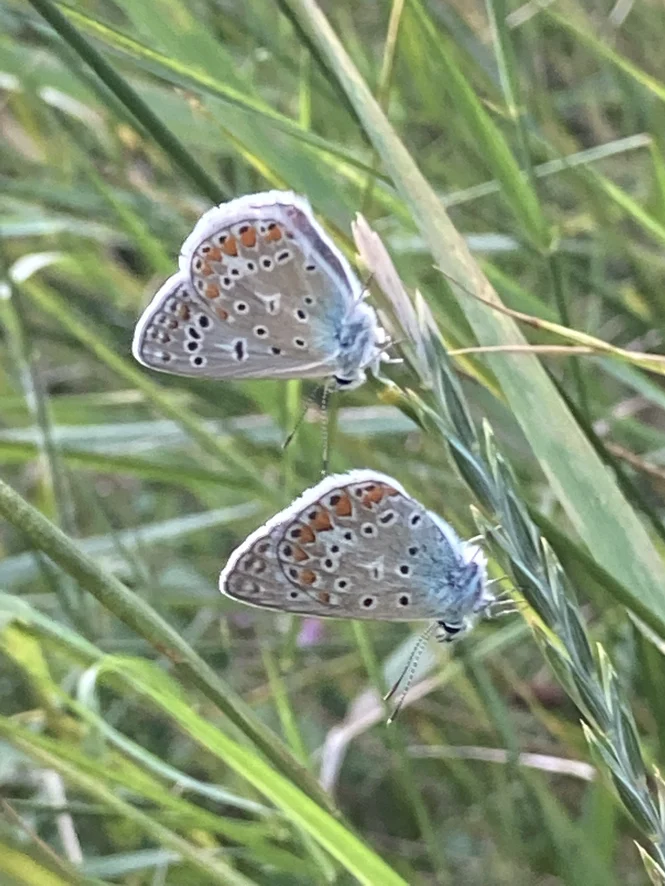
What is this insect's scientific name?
Polyommatus icarus
